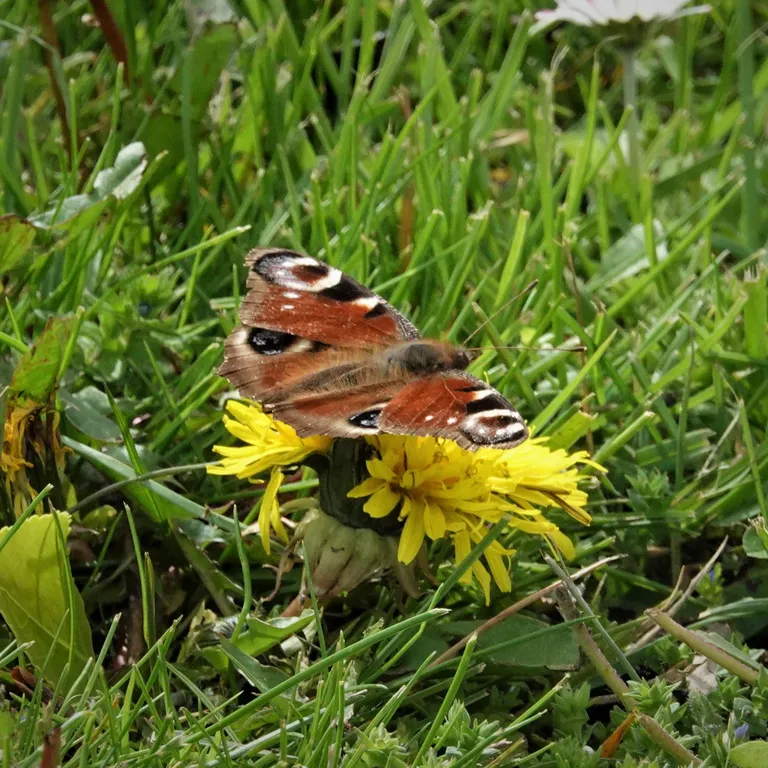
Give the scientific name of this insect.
Aglais io
